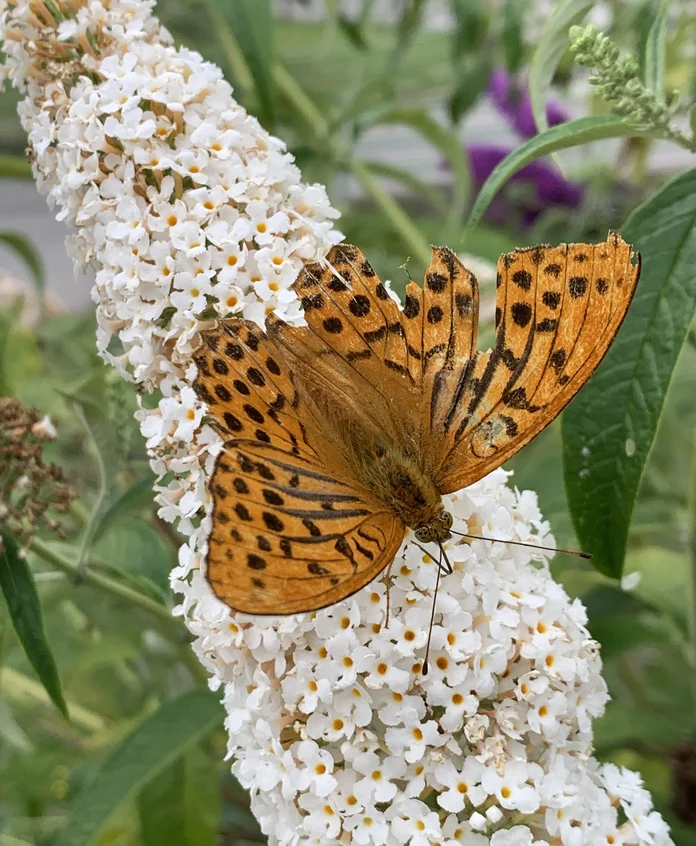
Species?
Argynnis paphia
